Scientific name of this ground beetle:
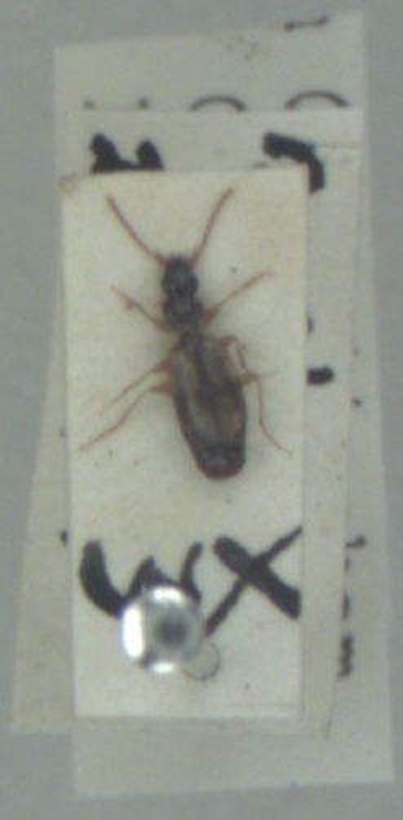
Philorhizus notatus
